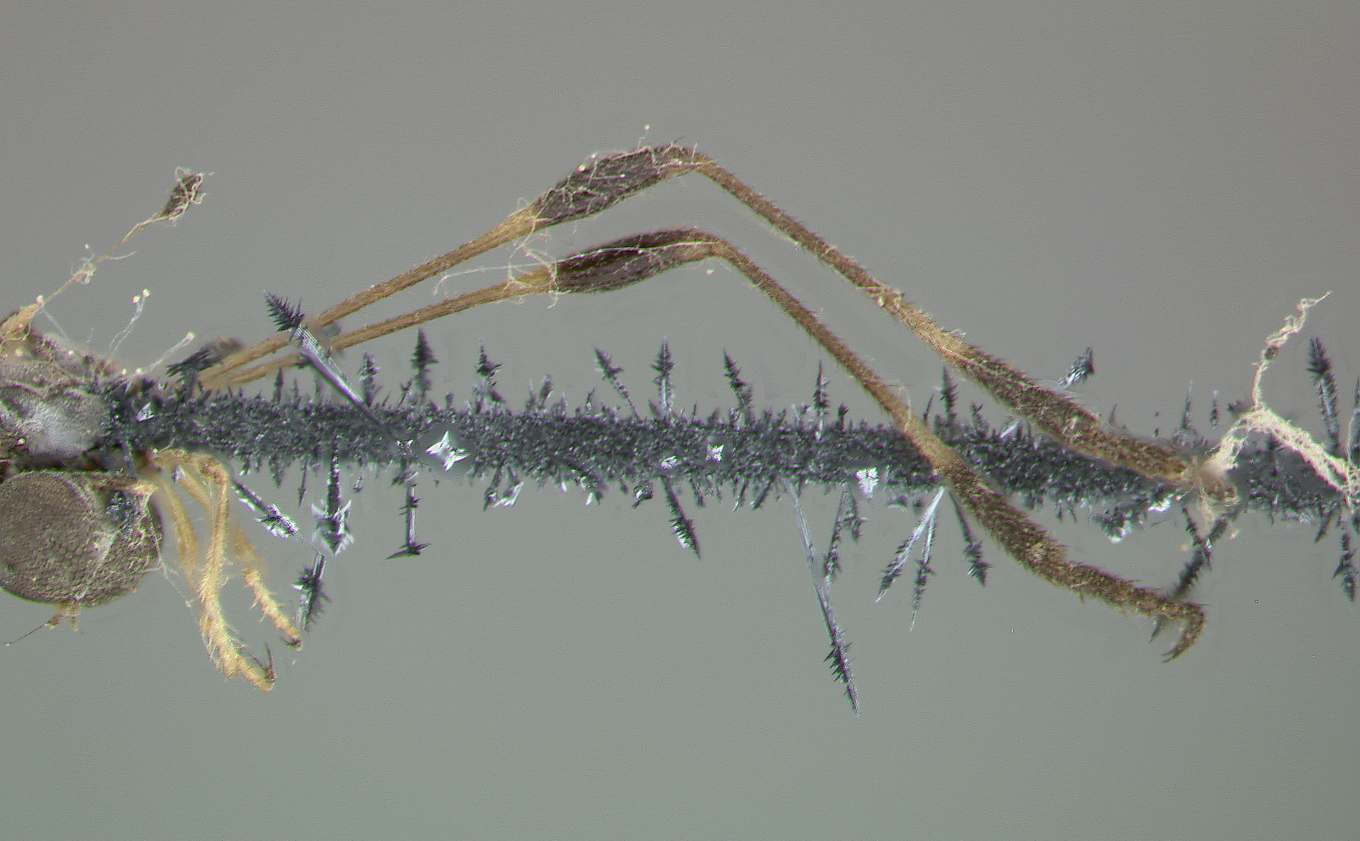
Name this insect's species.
Eurhabdus zephyreus
